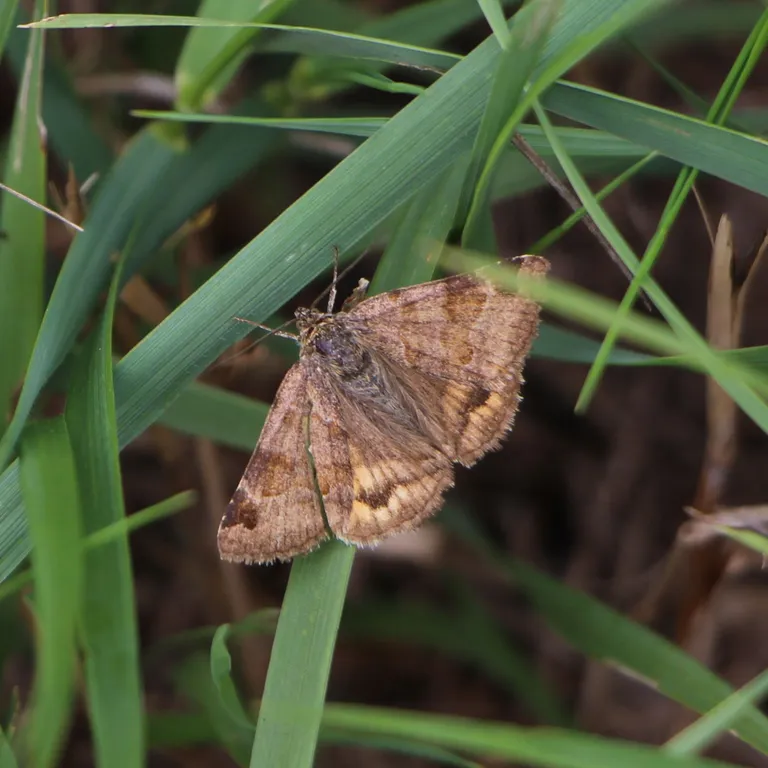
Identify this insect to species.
Euclidia glyphica
